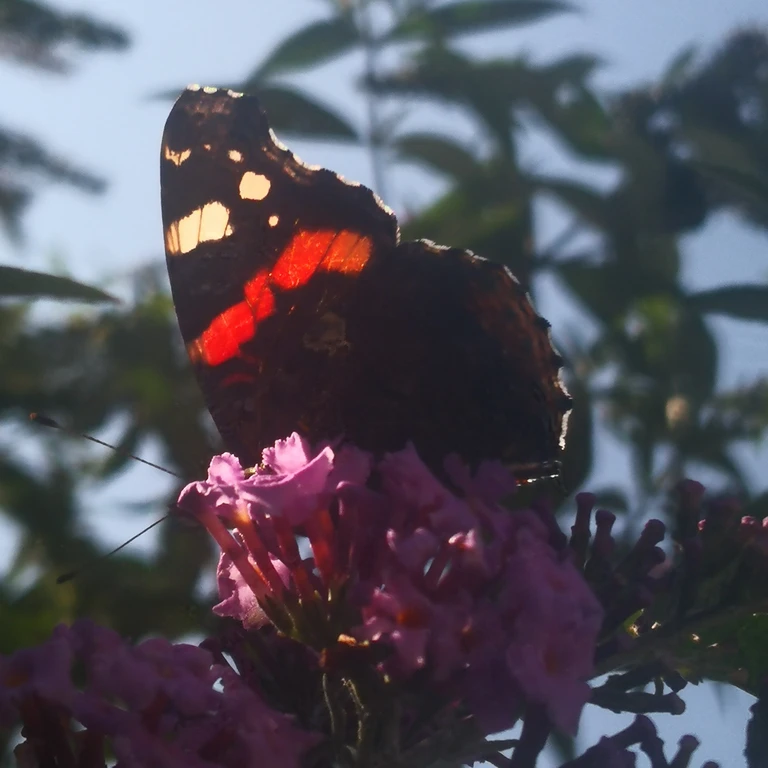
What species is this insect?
Vanessa atalanta
